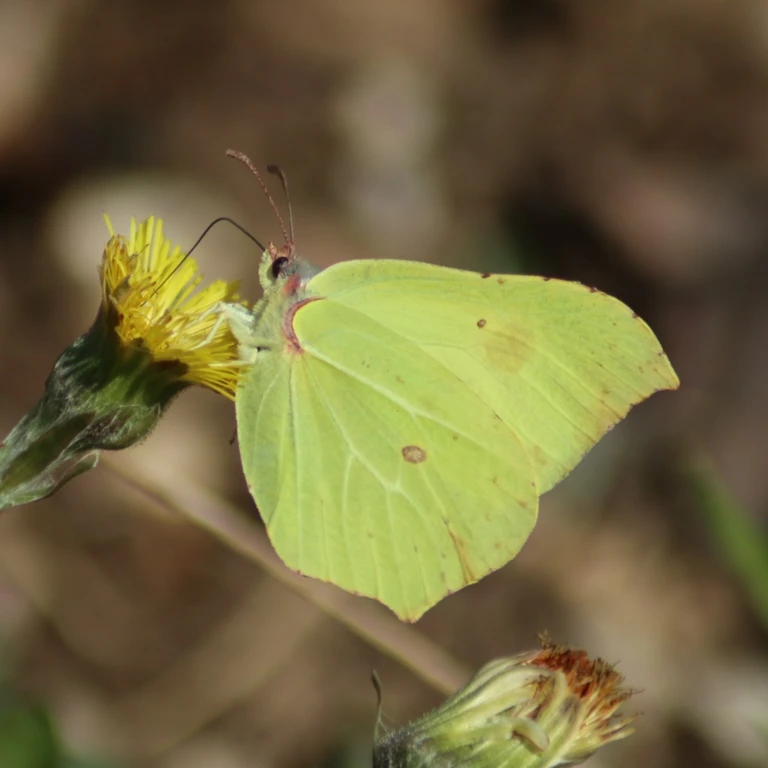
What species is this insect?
Gonepteryx rhamni
